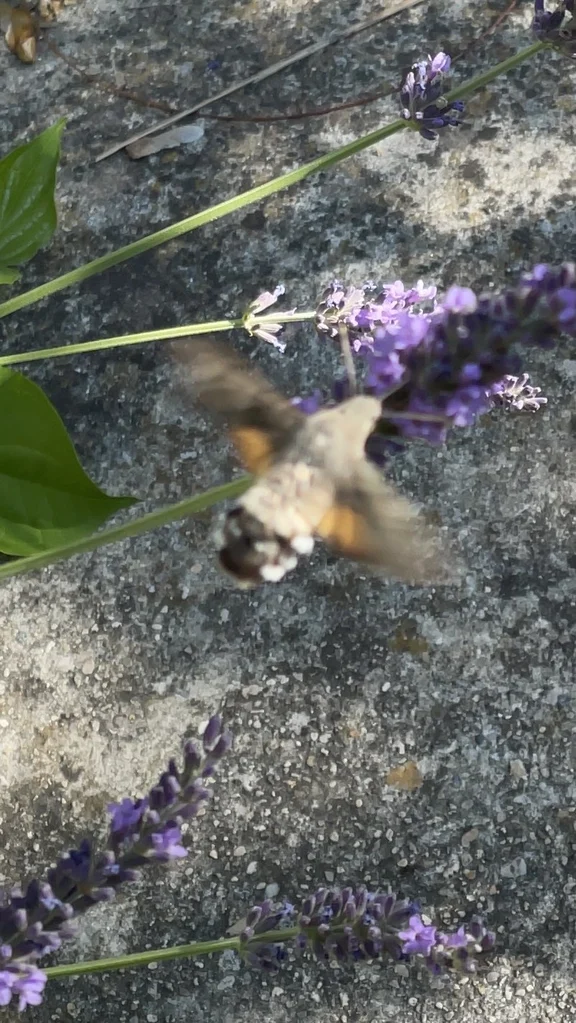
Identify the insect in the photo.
Macroglossum stellatarum
